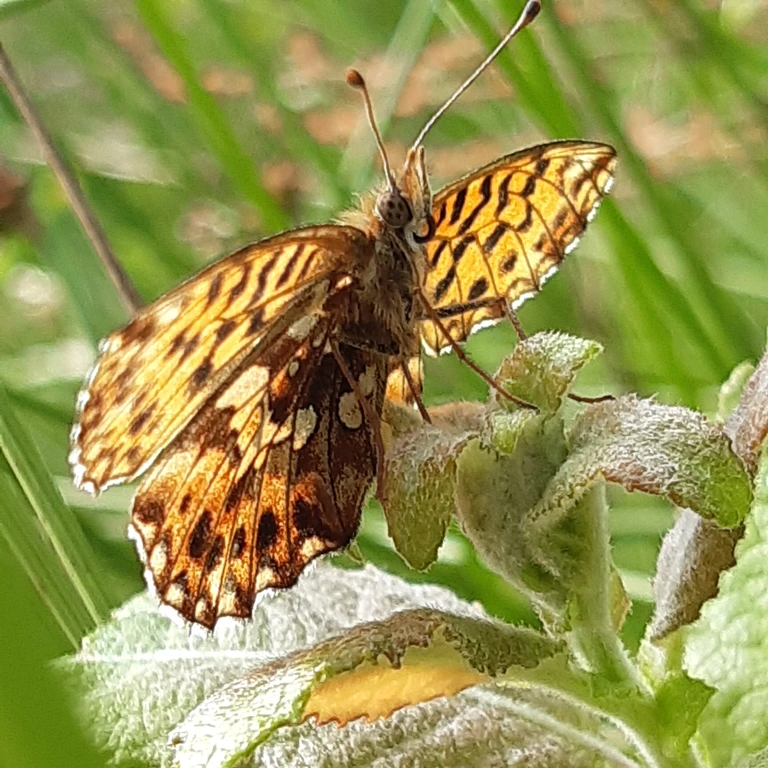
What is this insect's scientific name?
Boloria dia
